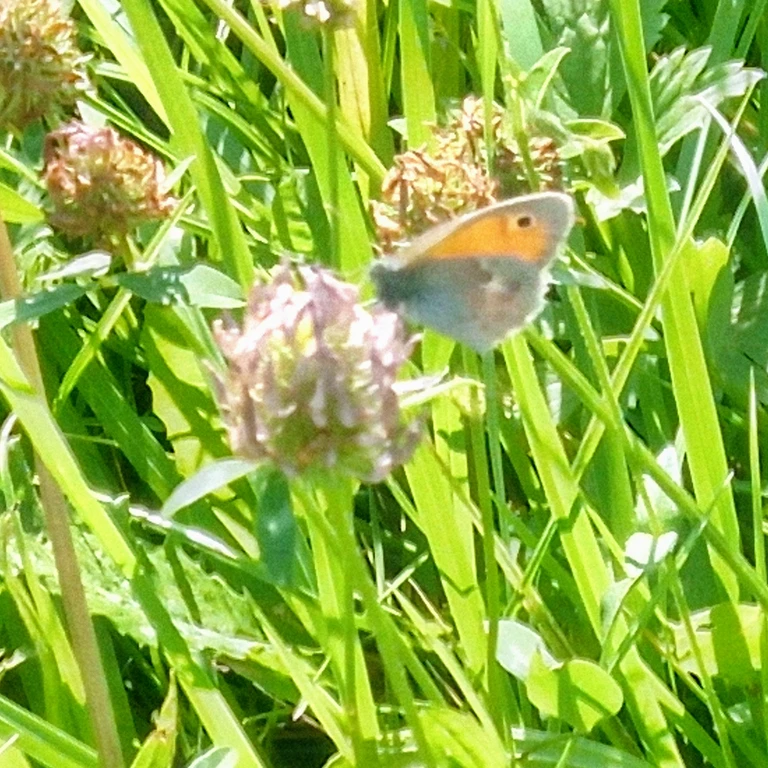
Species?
Coenonympha pamphilus
